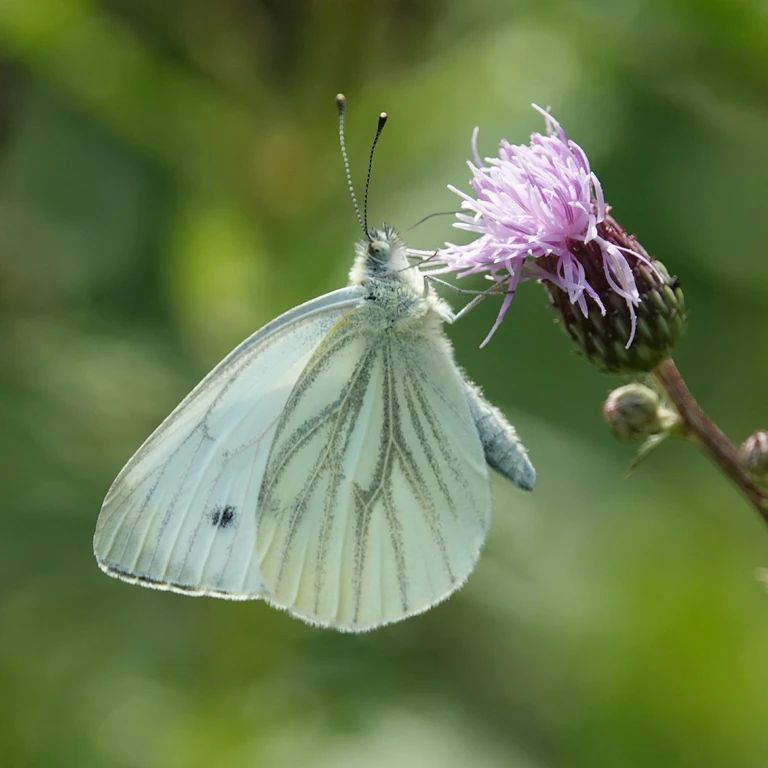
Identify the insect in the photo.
Pieris napi
